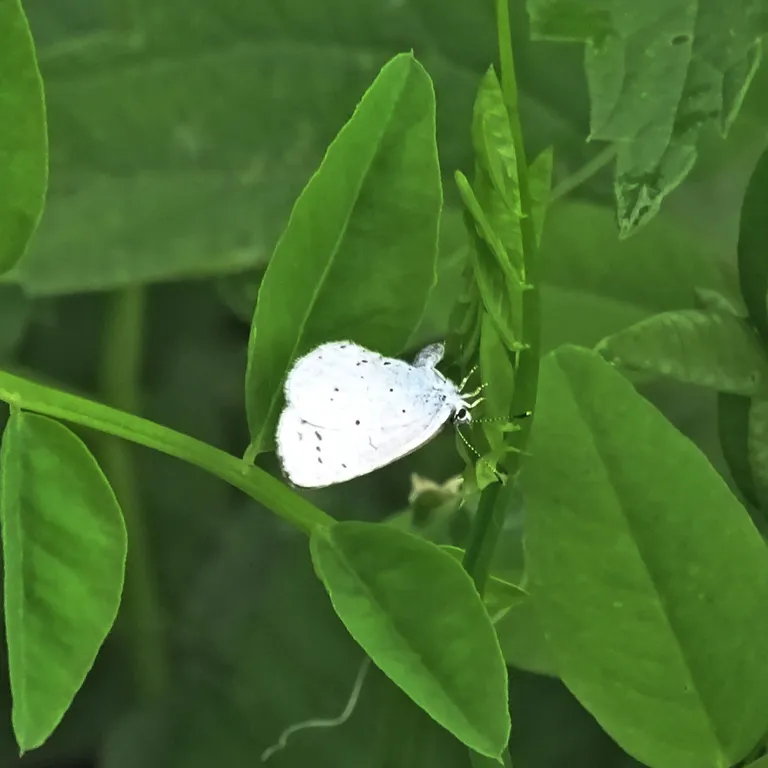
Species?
Celastrina argiolus
